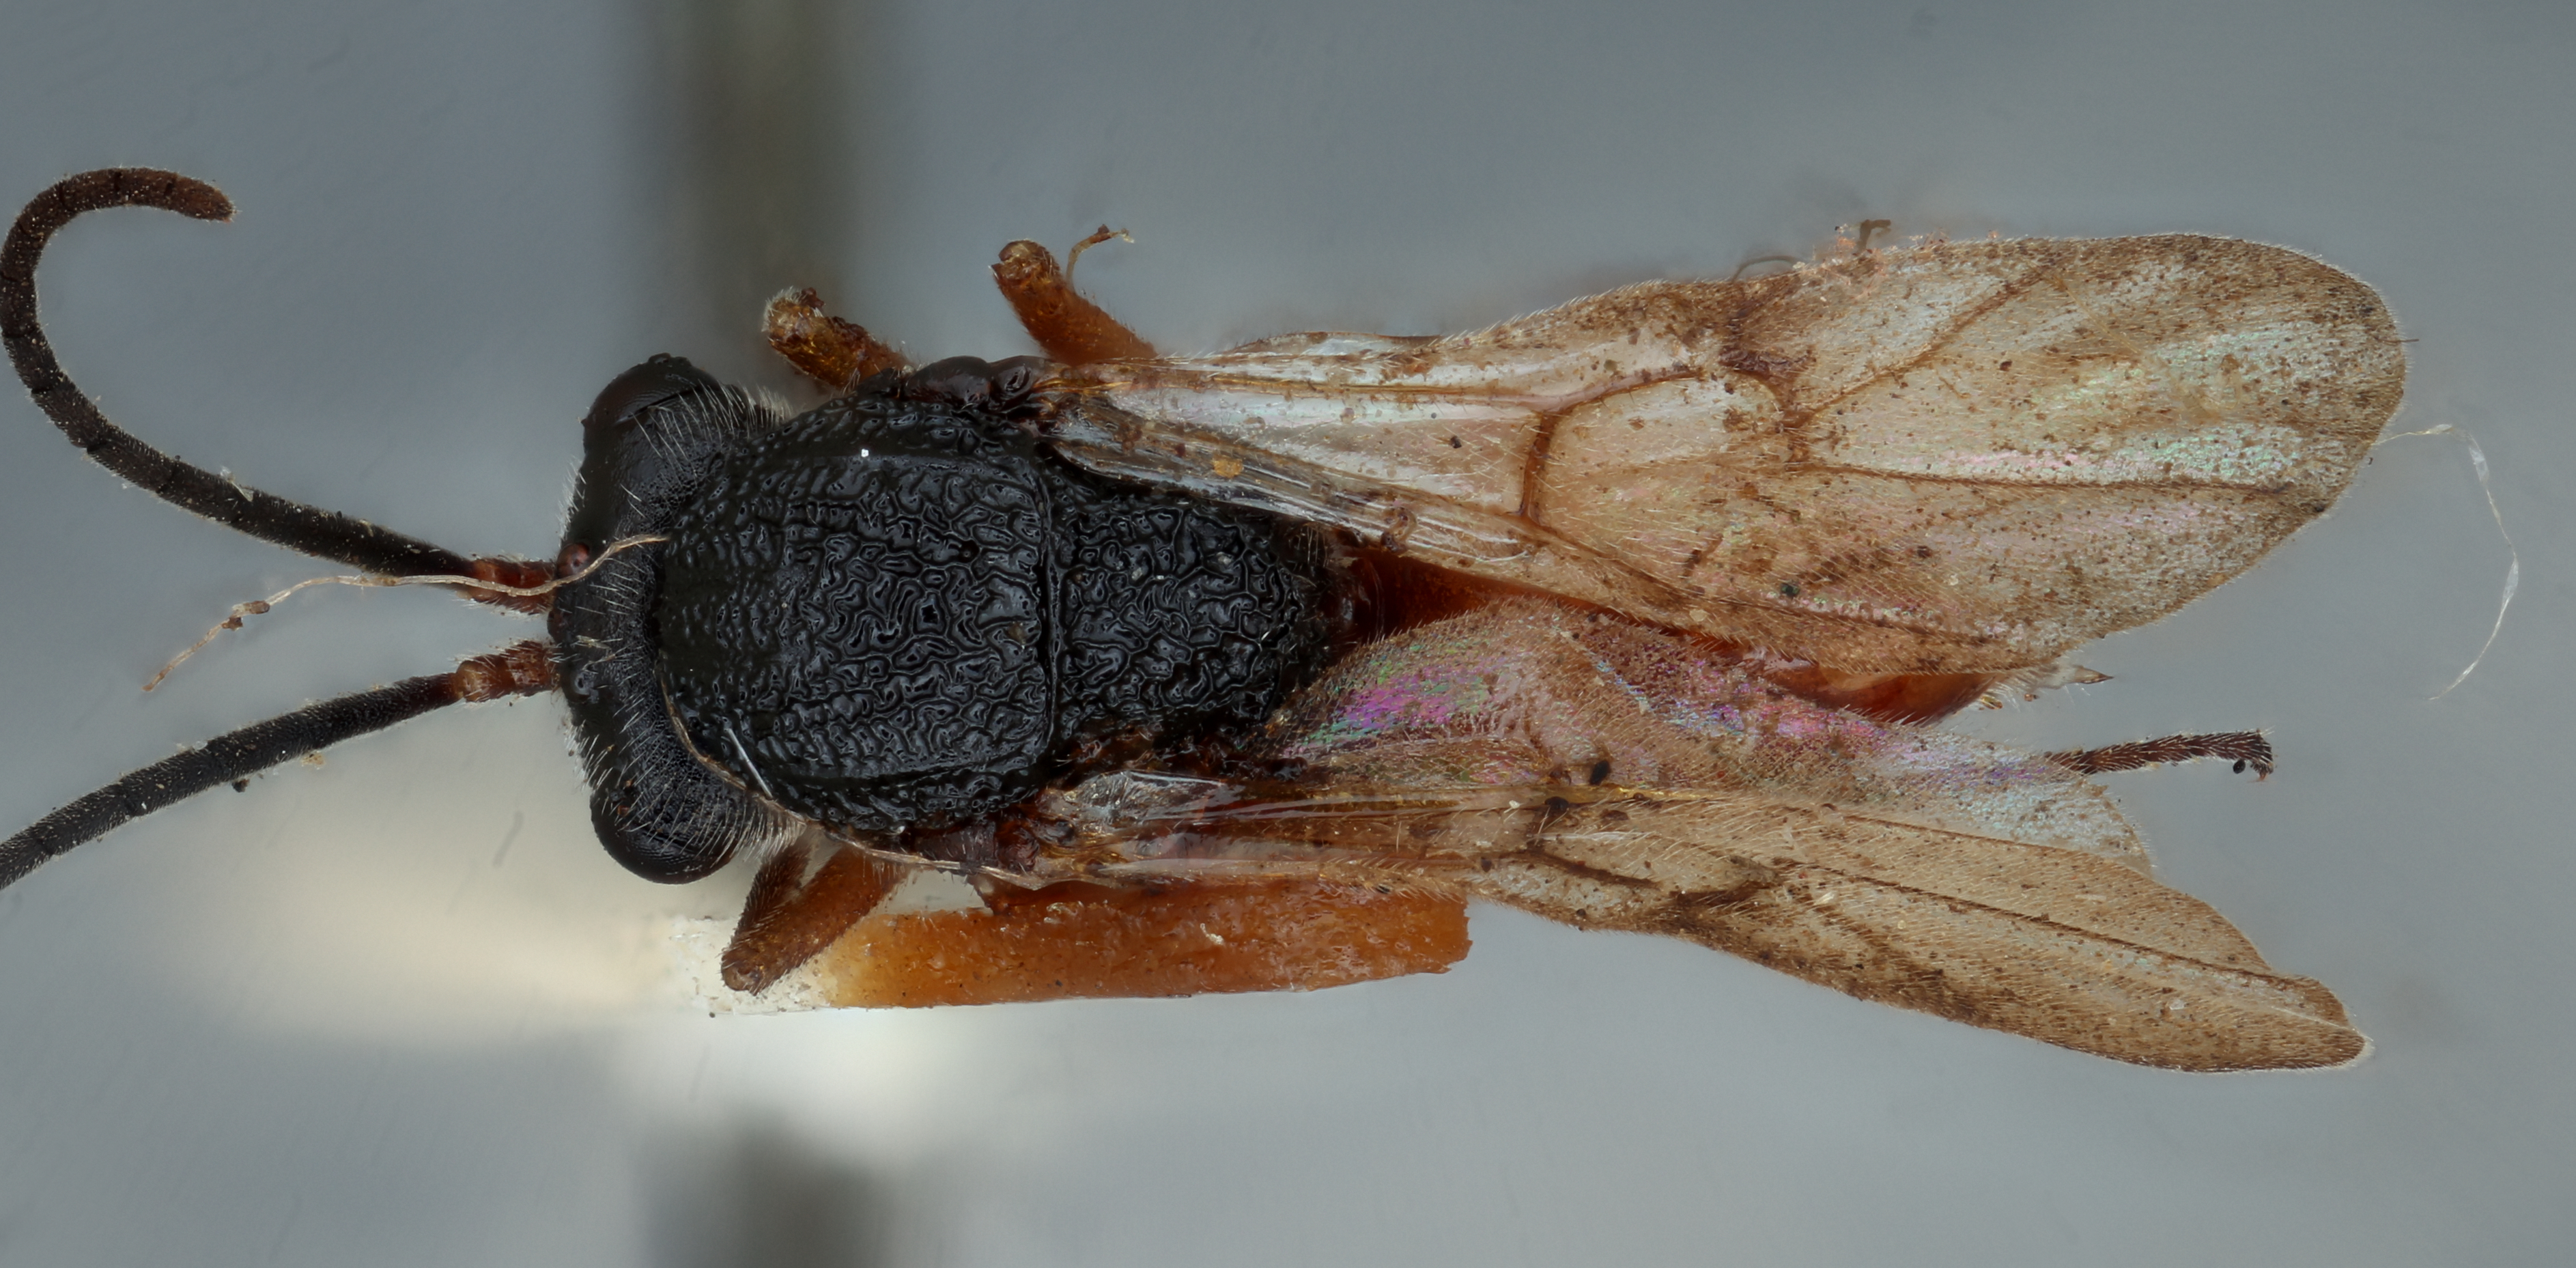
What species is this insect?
Rhodites pustulatoides
